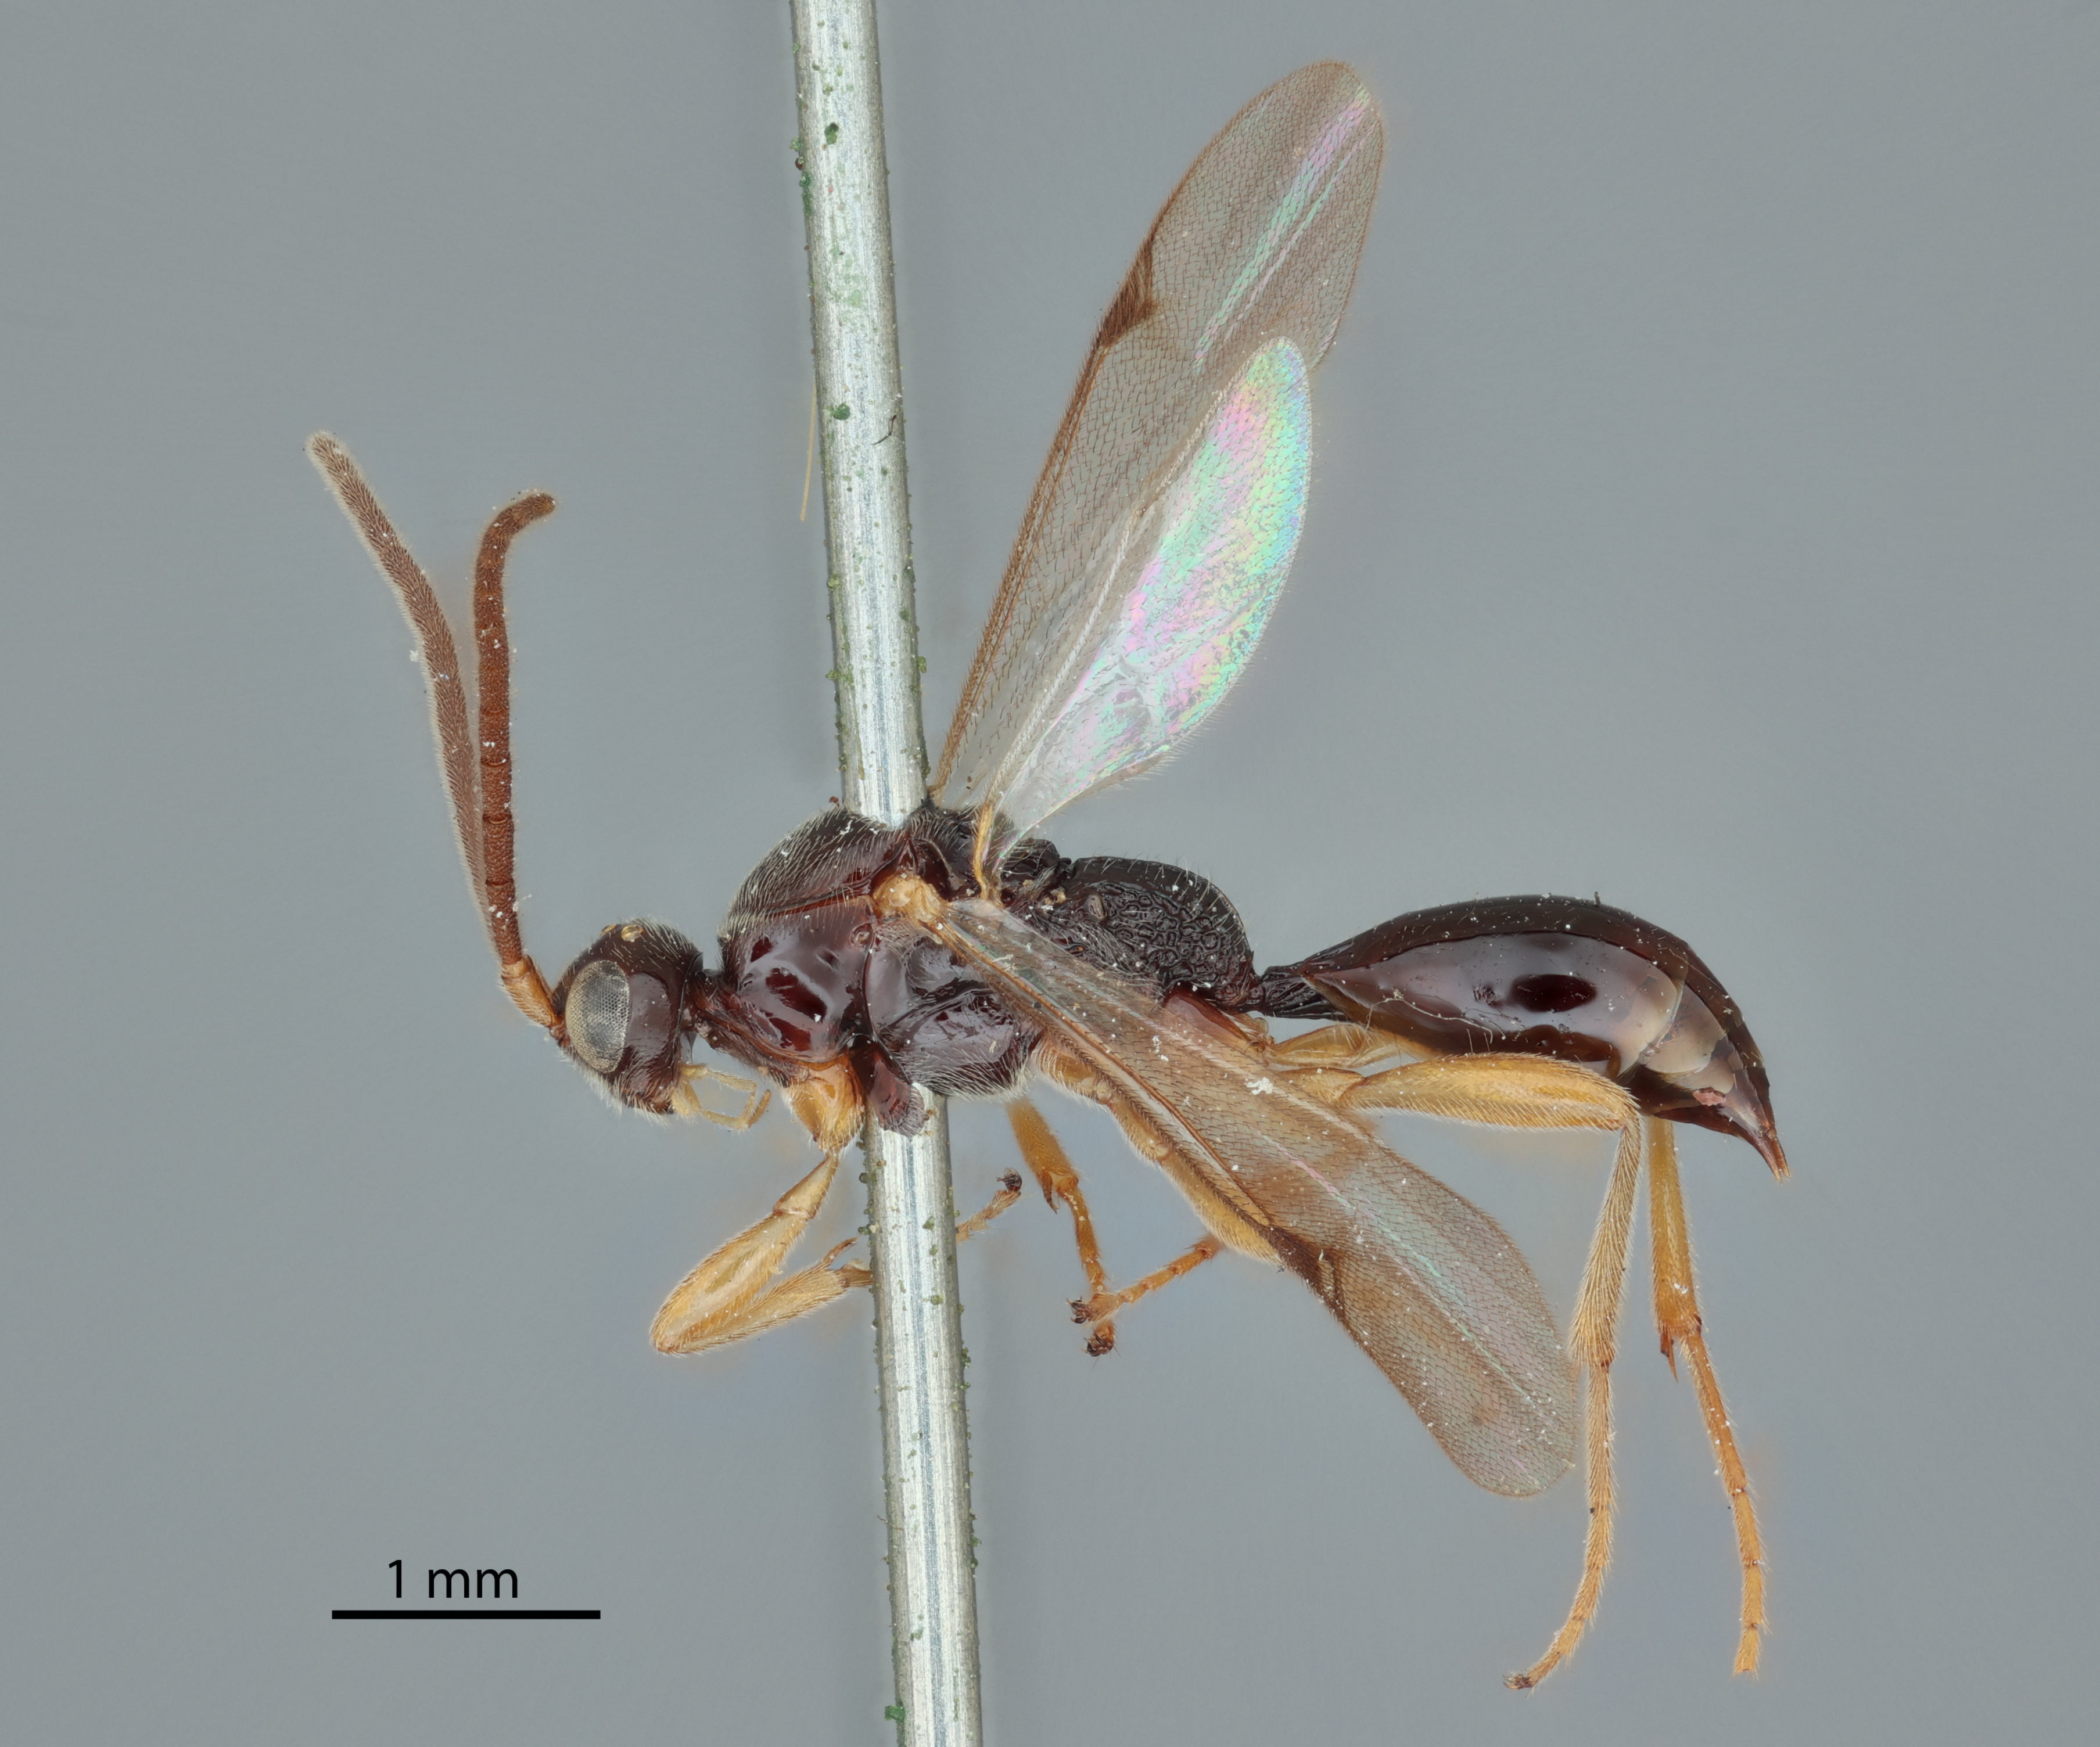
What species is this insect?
Proctotrypes carolininsis
